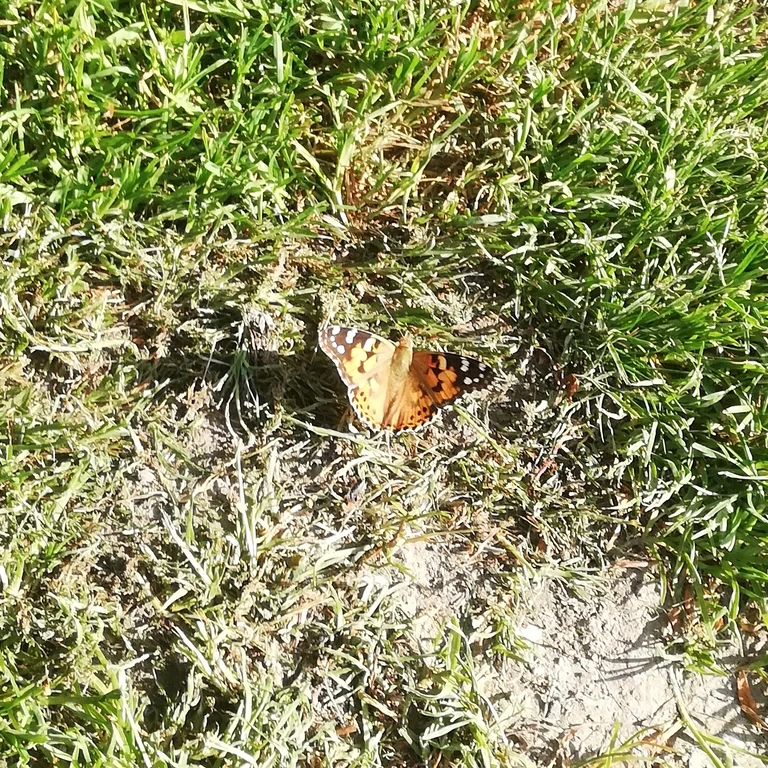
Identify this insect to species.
Vanessa cardui
